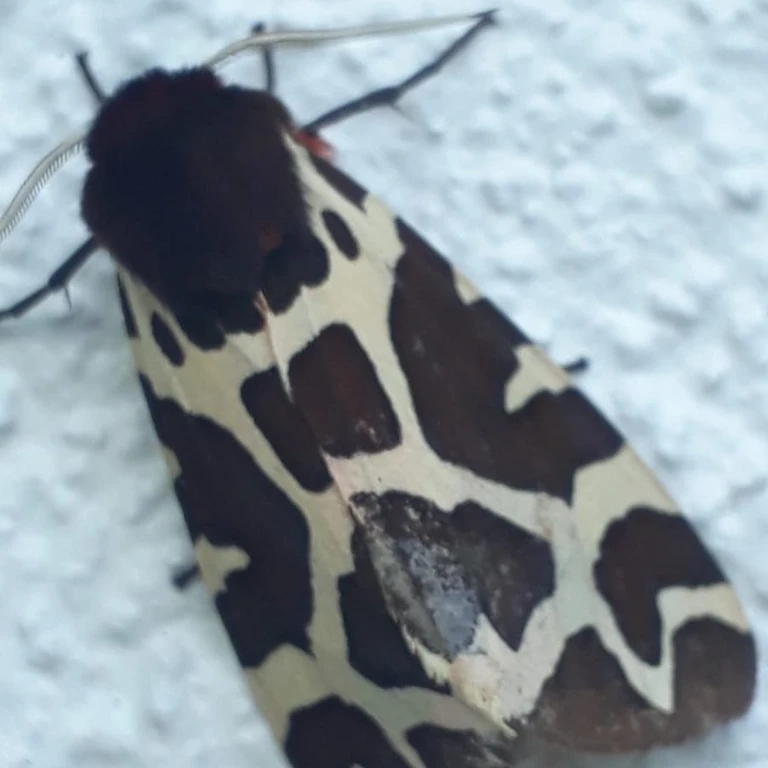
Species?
Arctia caja
